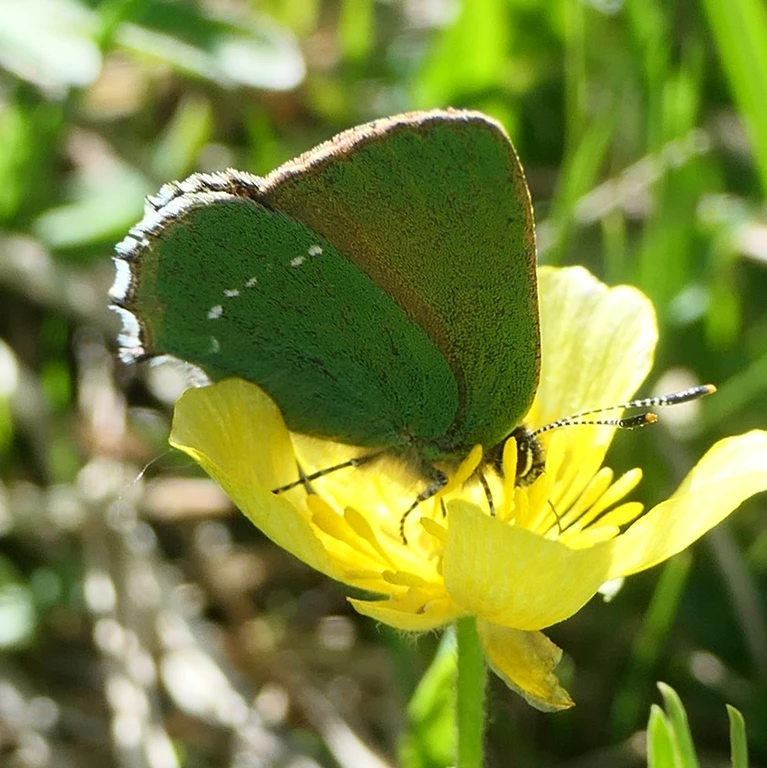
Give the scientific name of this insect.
Callophrys rubi
